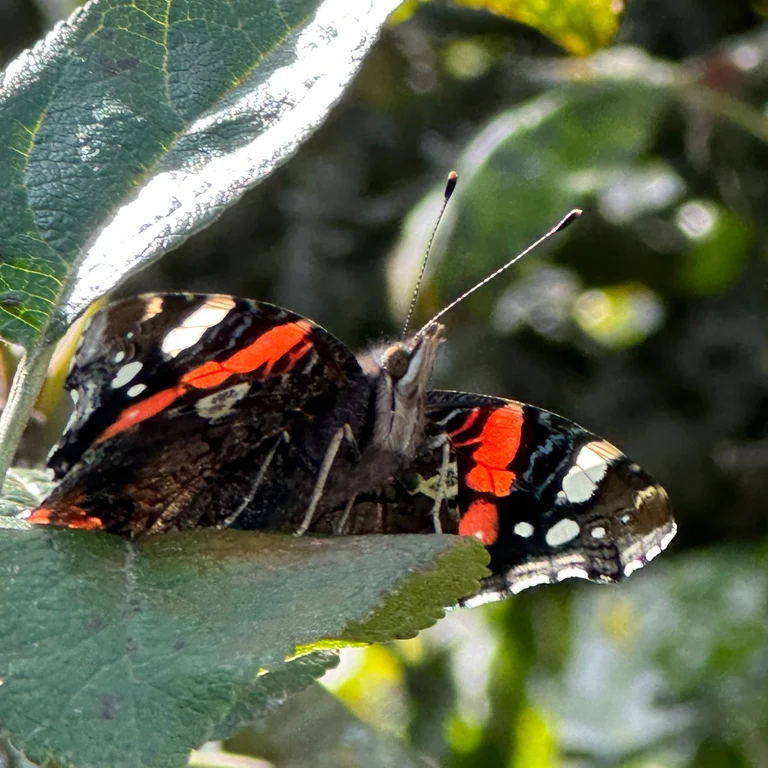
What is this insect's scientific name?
Vanessa atalanta
